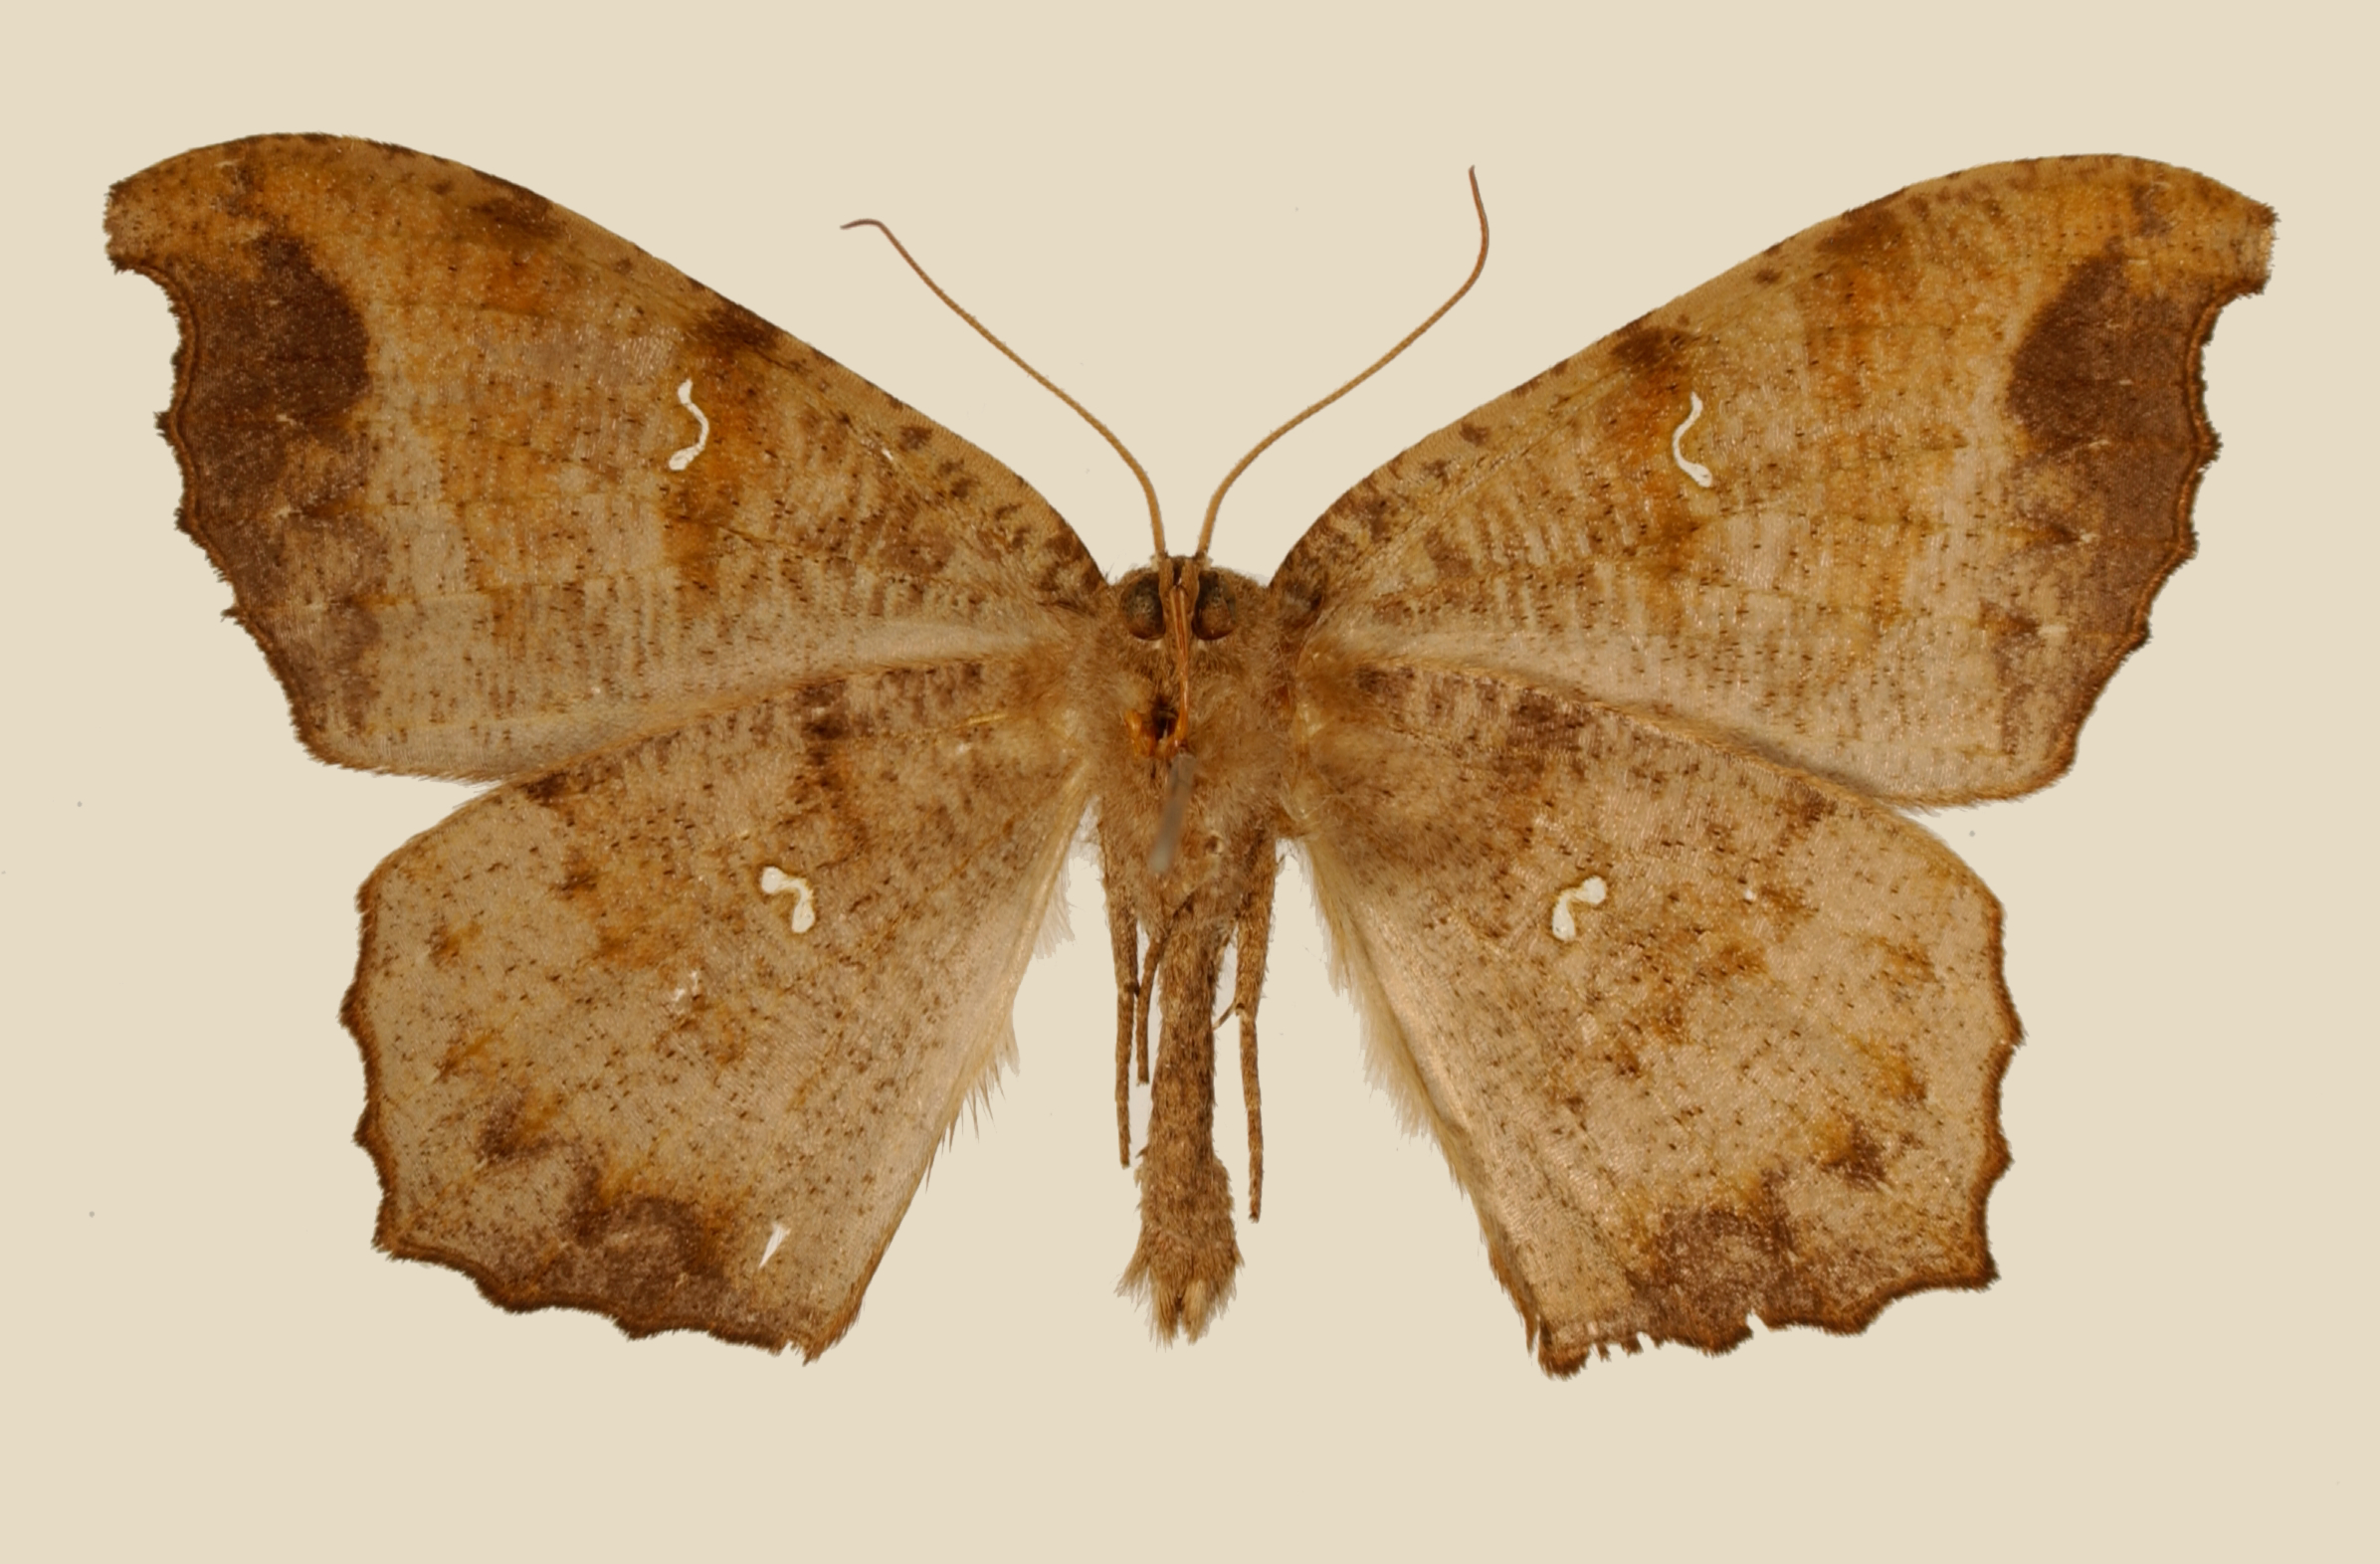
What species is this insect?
Clysia optima
